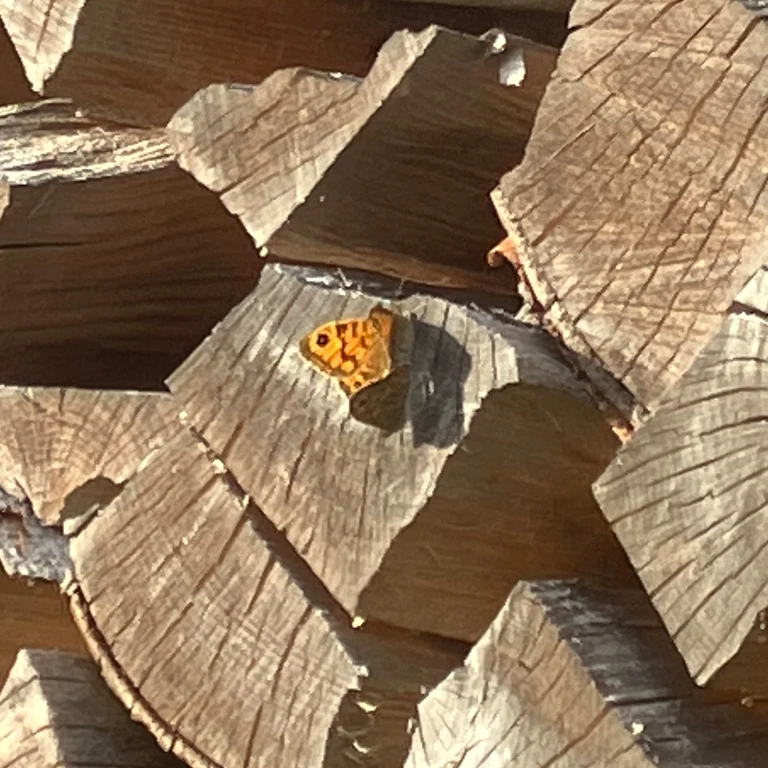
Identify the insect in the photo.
Lasiommata megera (also Pararge megera)
